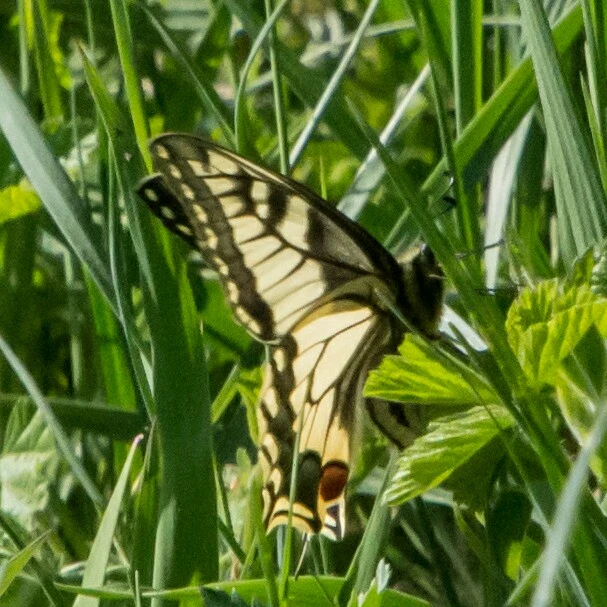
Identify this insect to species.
Papilio machaon
